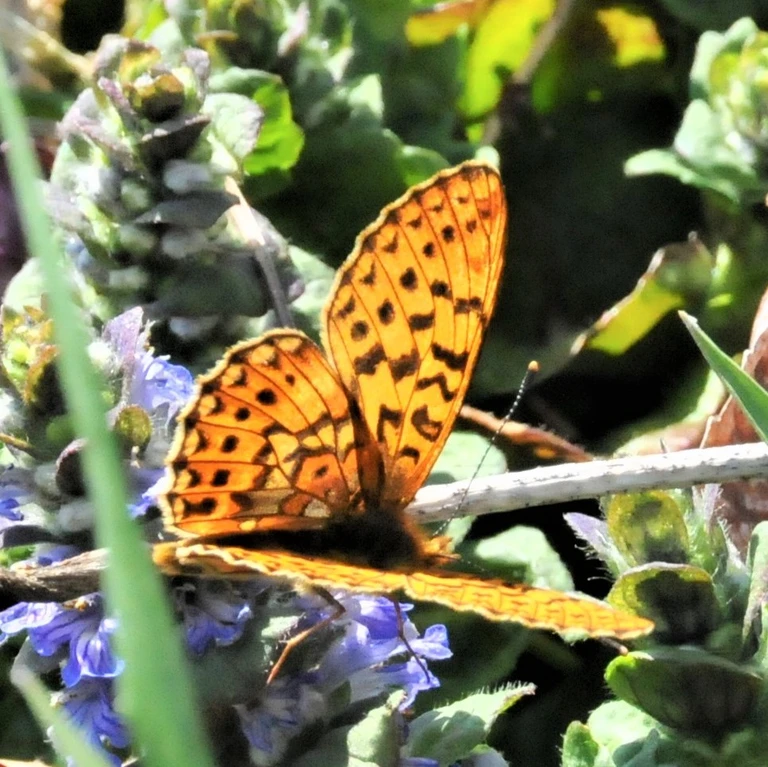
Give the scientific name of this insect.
Boloria euphrosyne (also Clossiana euphrosyne)
